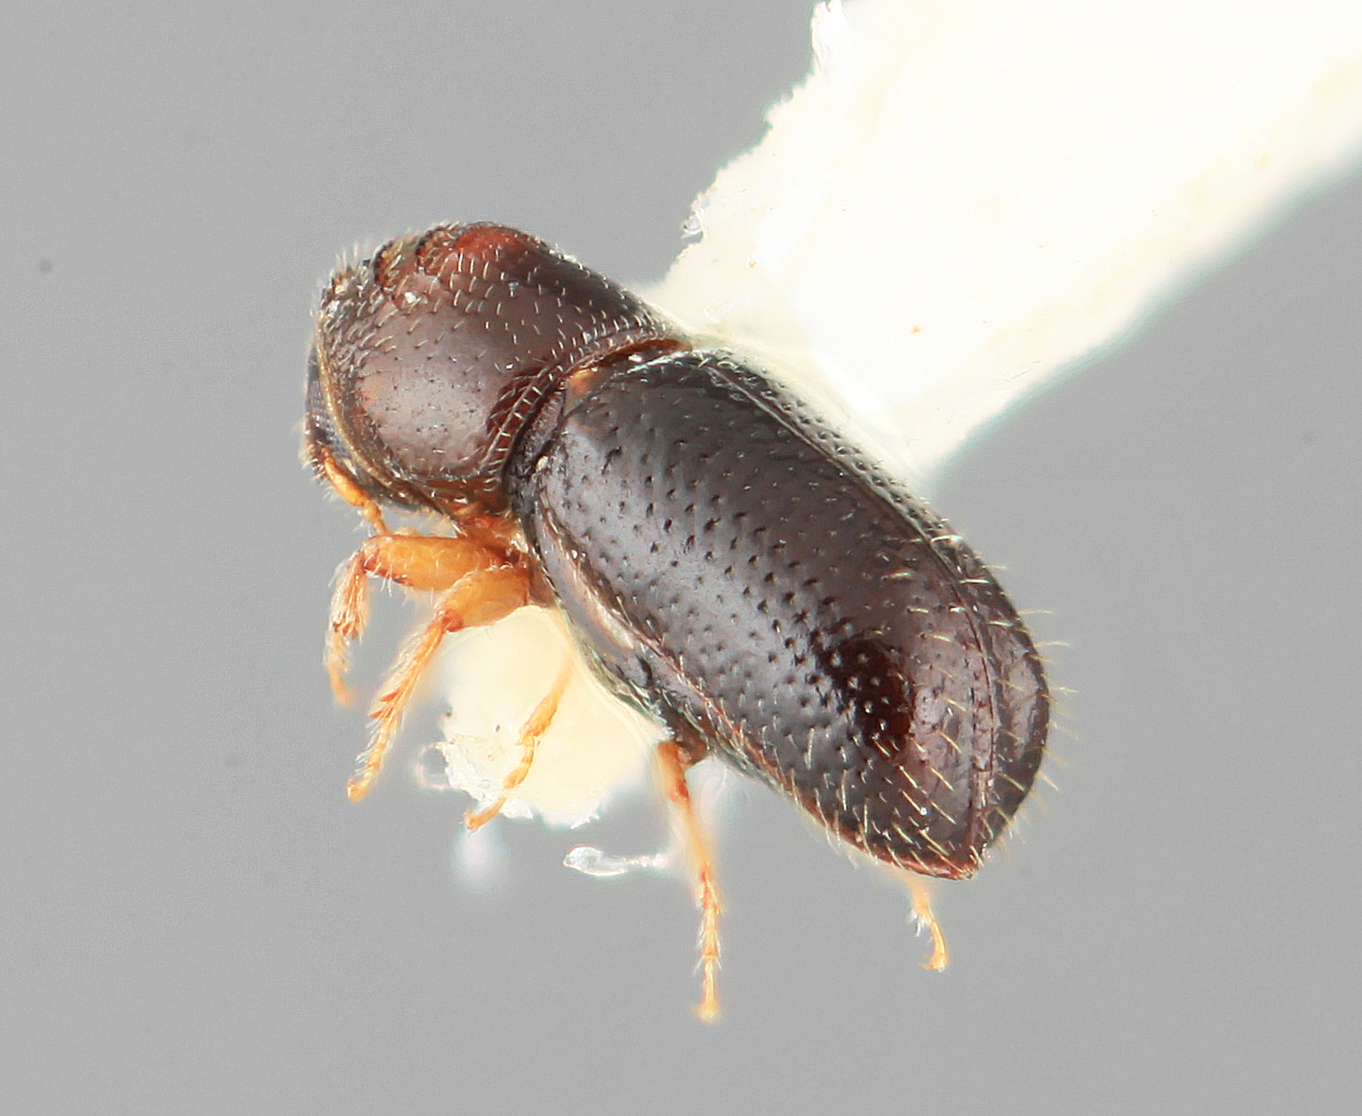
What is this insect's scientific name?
Pityophthorus franseriae
